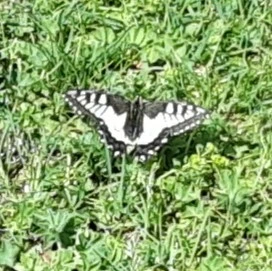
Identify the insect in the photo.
Papilio machaon
